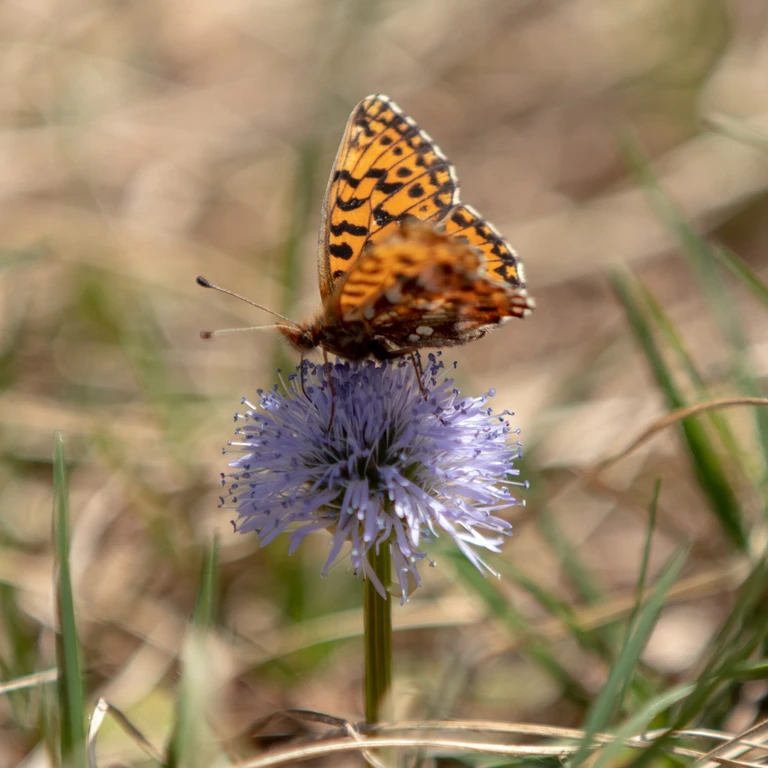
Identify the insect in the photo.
Boloria dia
